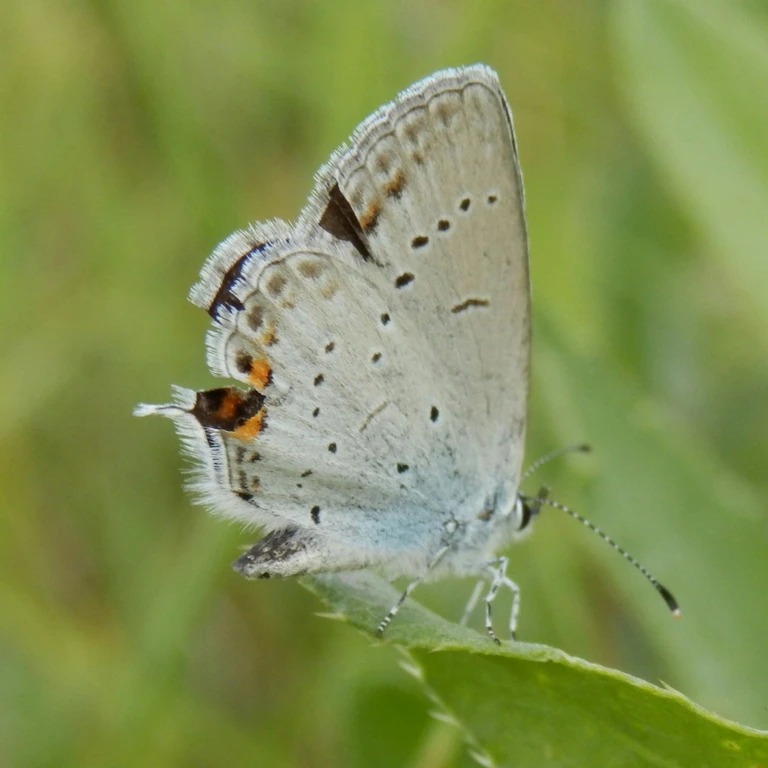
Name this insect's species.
Cupido argiades (also Elkalyce argiades)
